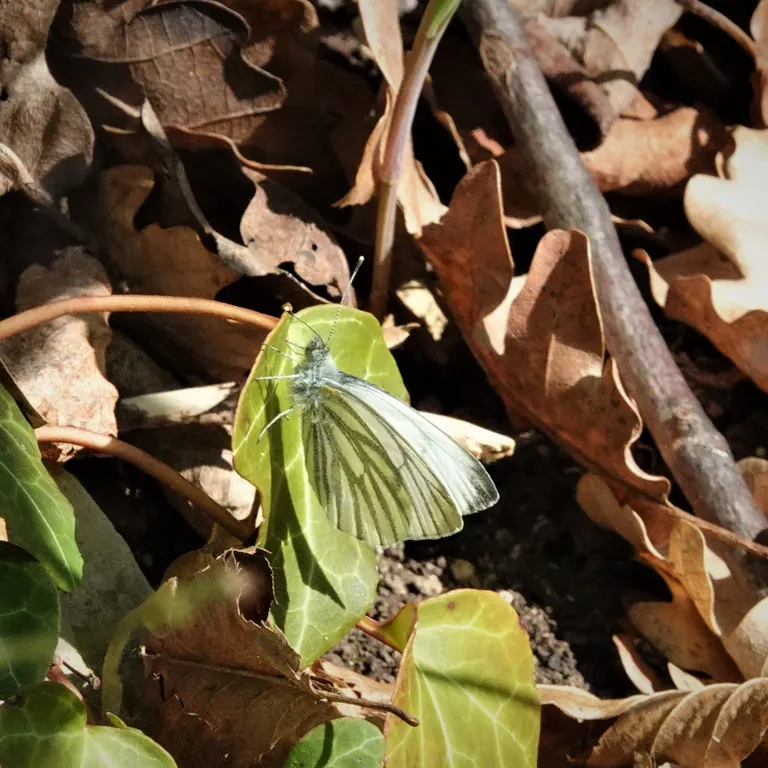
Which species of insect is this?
Pieris napi
